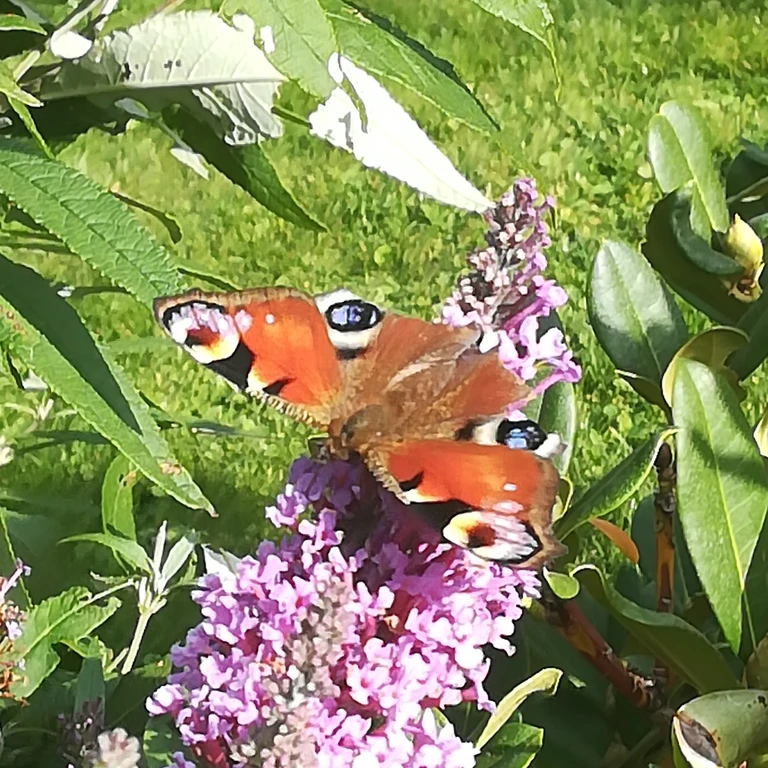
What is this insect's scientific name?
Aglais io
